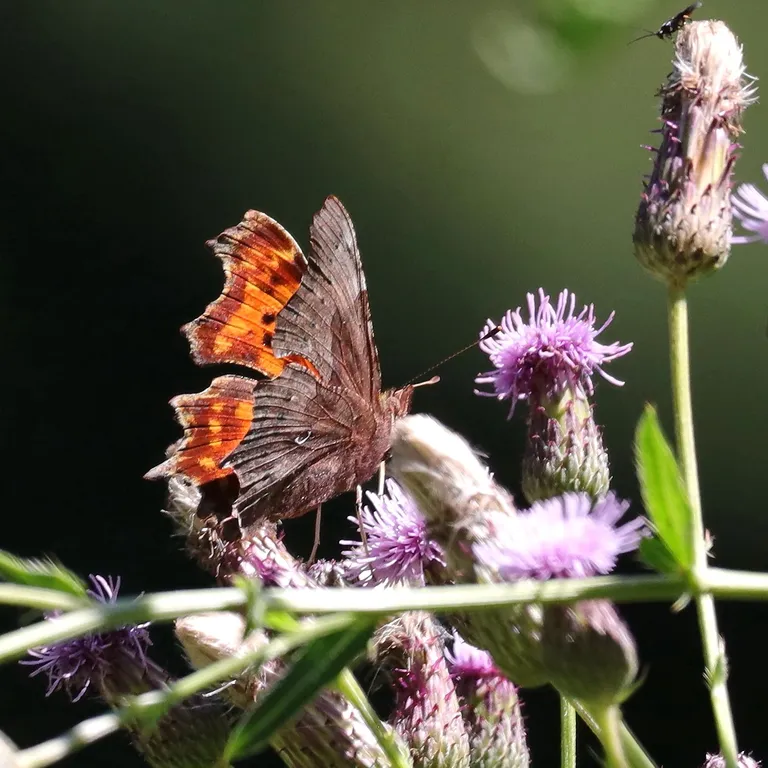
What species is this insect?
Polygonia c-album
